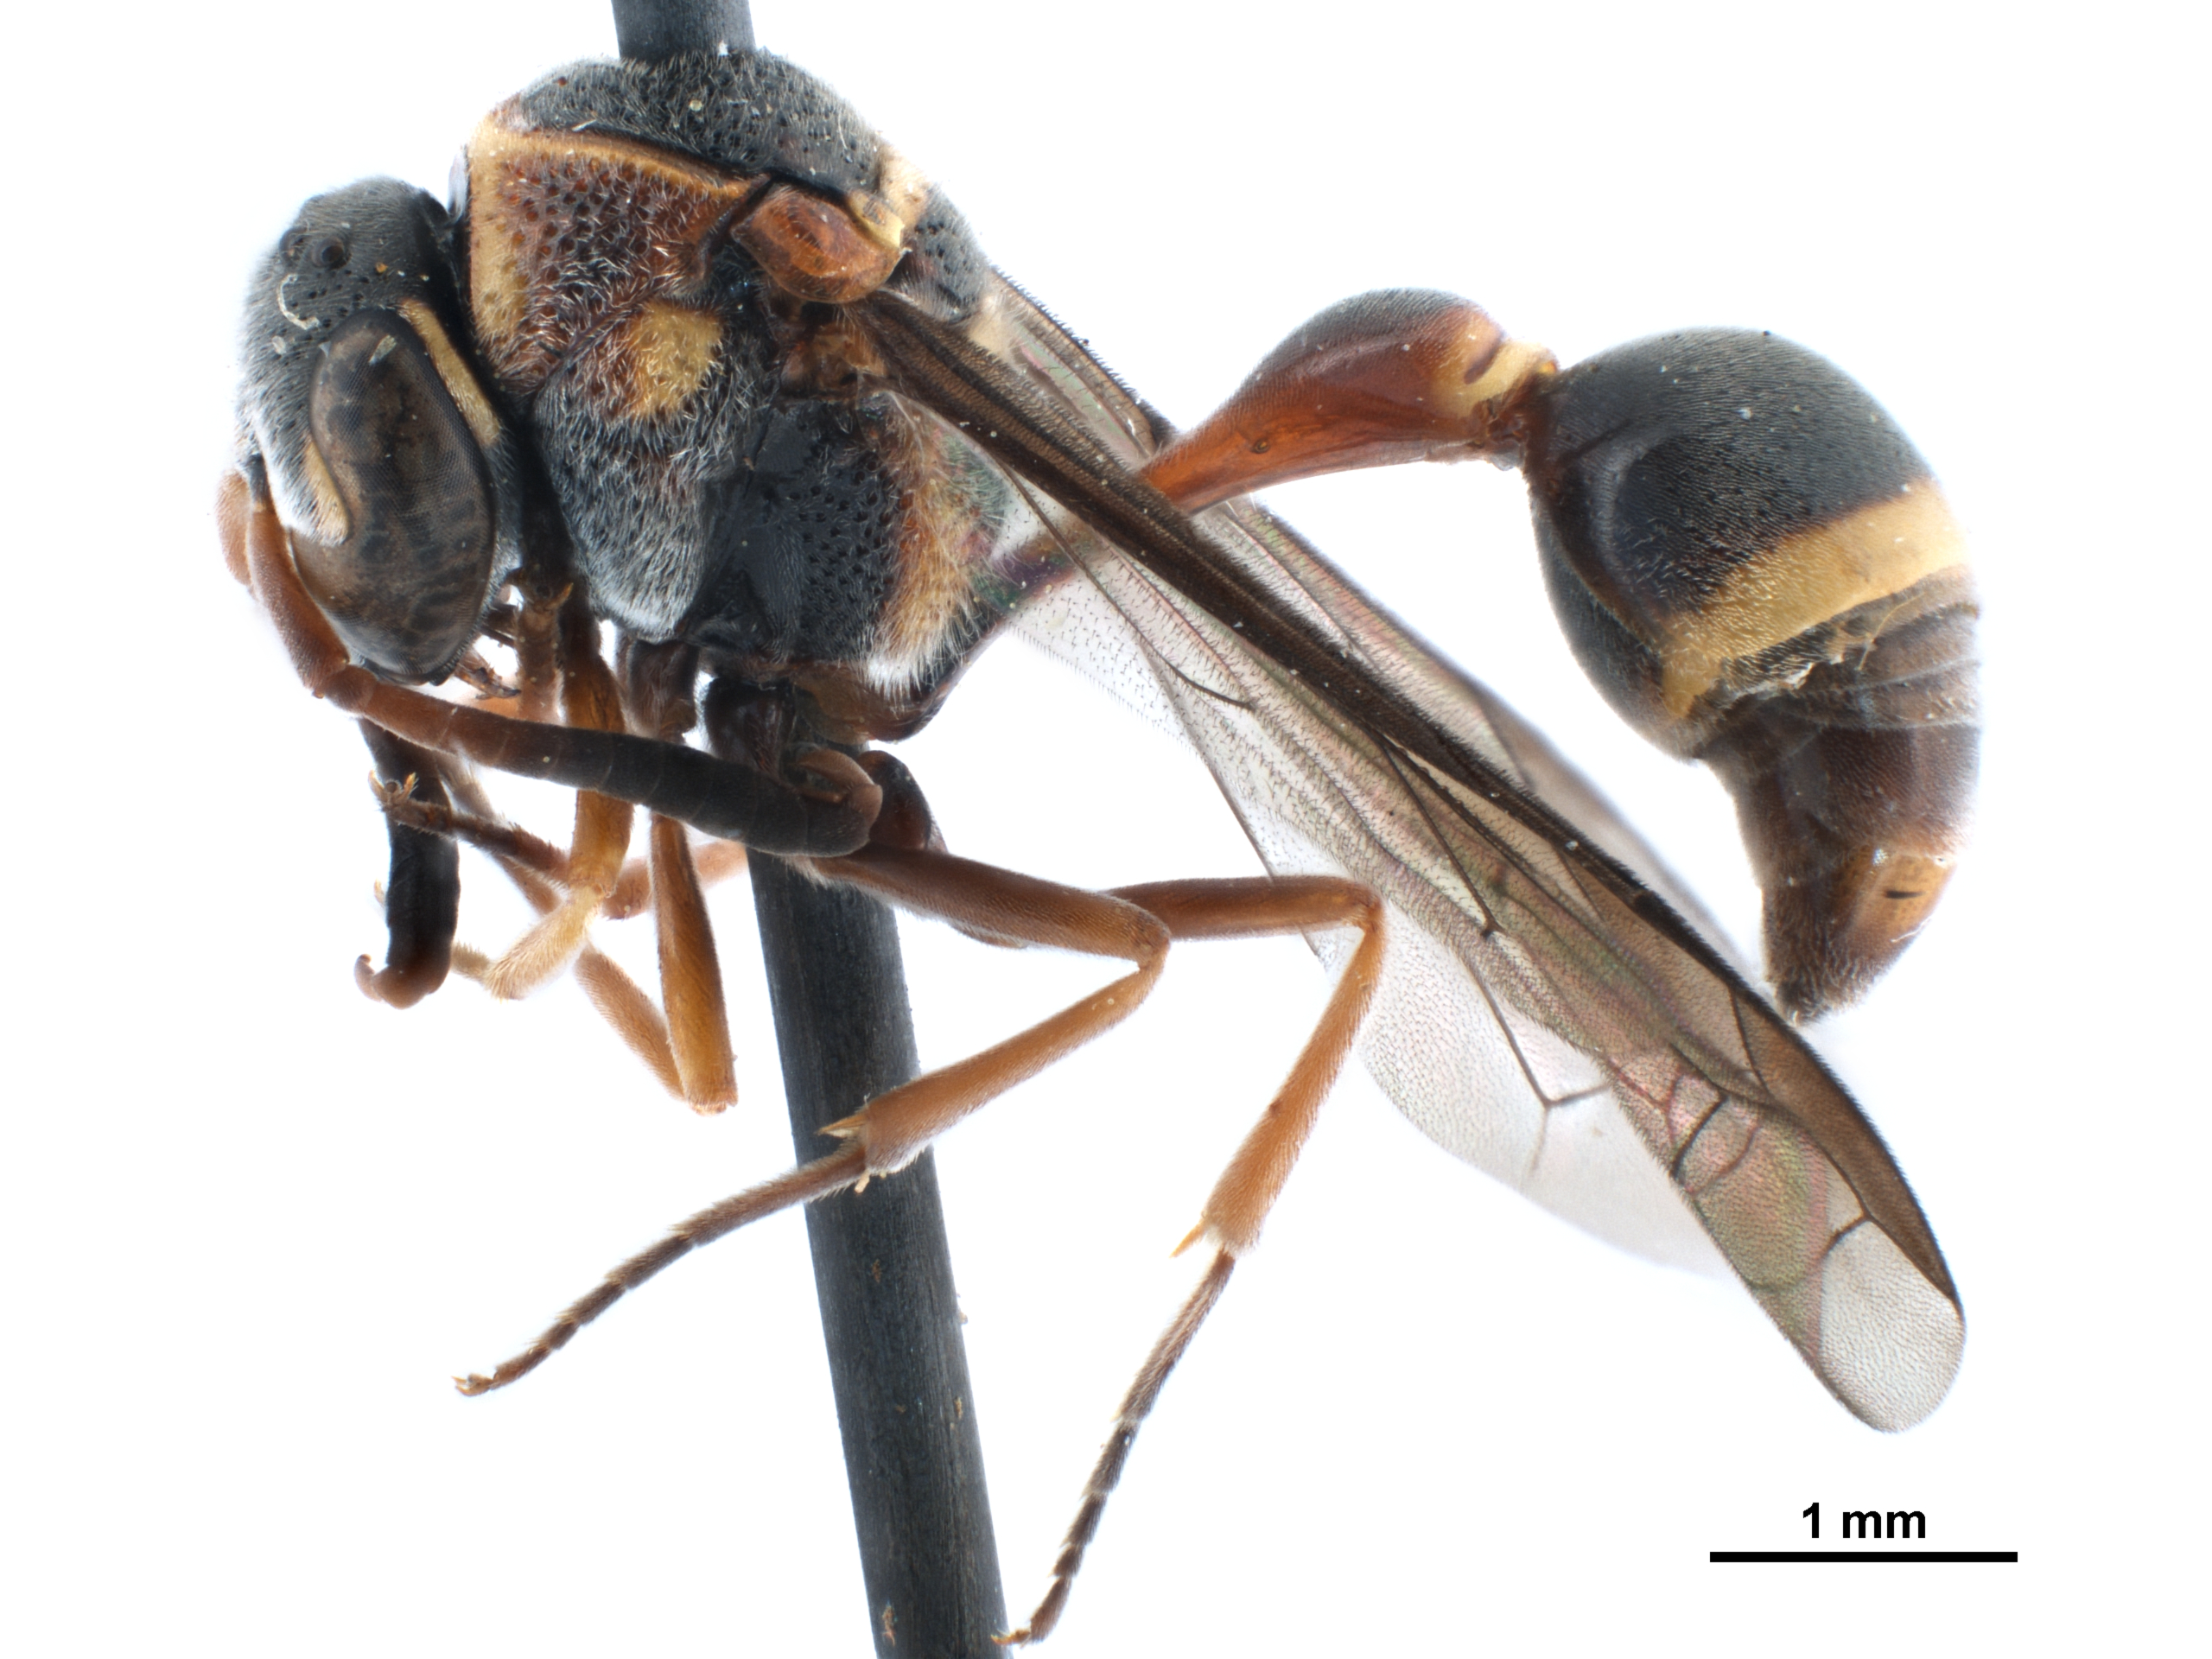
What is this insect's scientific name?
Omicron procellosum
